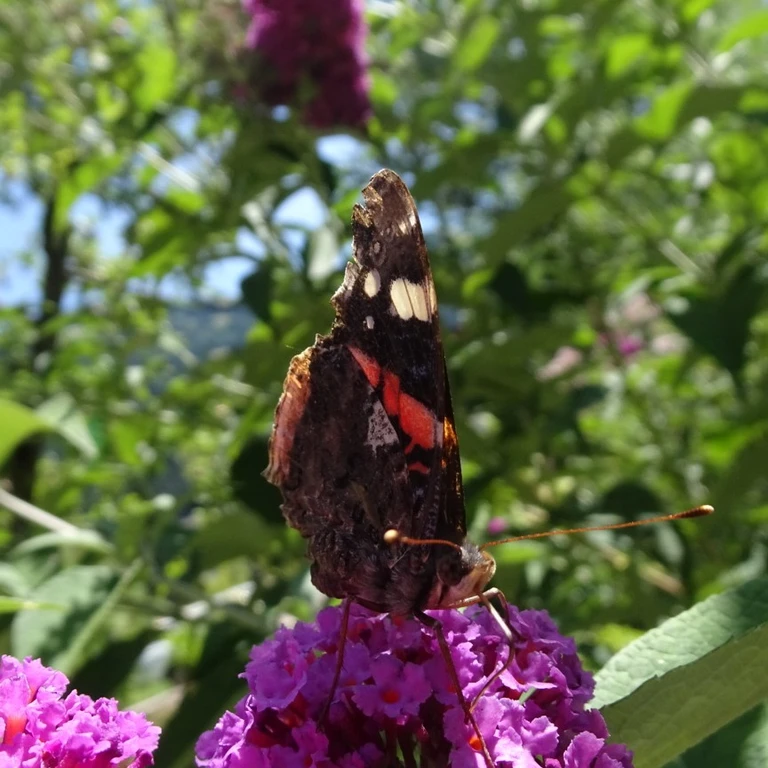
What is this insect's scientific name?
Vanessa atalanta
